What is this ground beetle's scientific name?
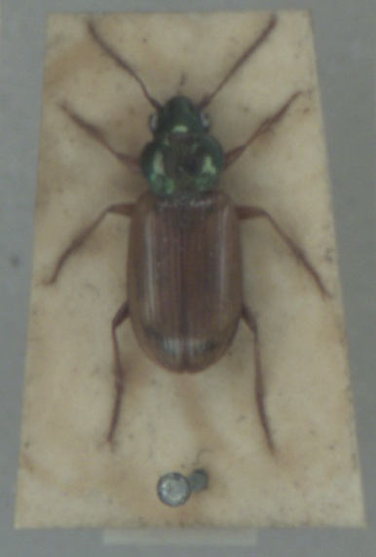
Pogonus luridipennis
